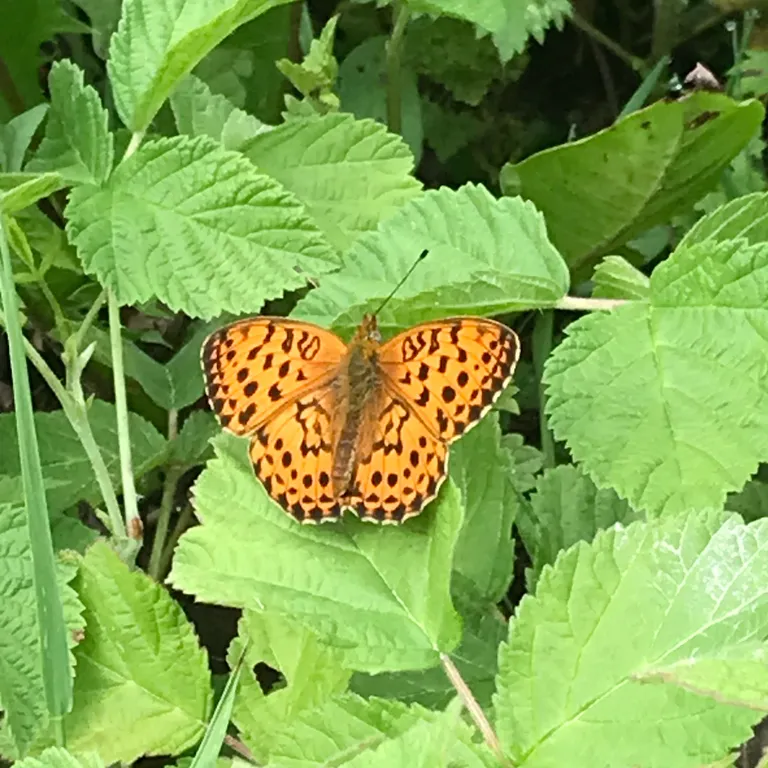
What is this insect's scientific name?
Brenthis daphne
